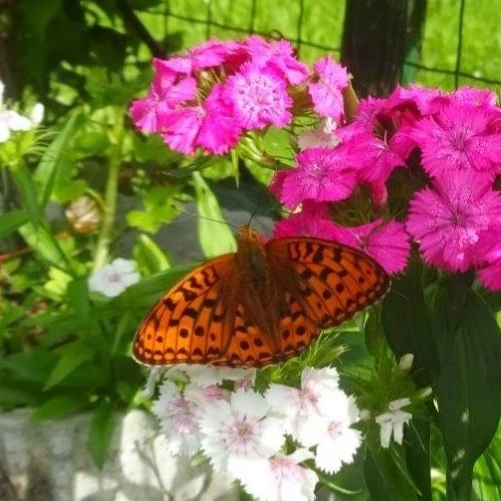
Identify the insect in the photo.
Fabriciana adippe
